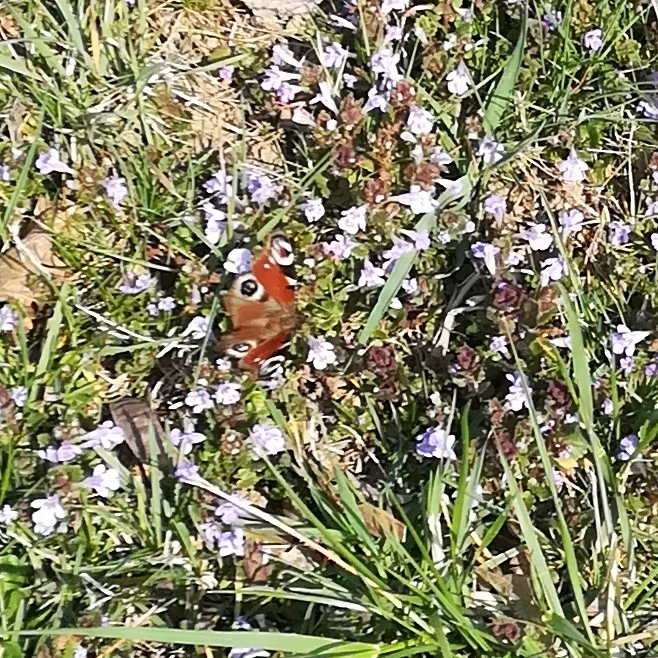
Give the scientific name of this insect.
Aglais io
